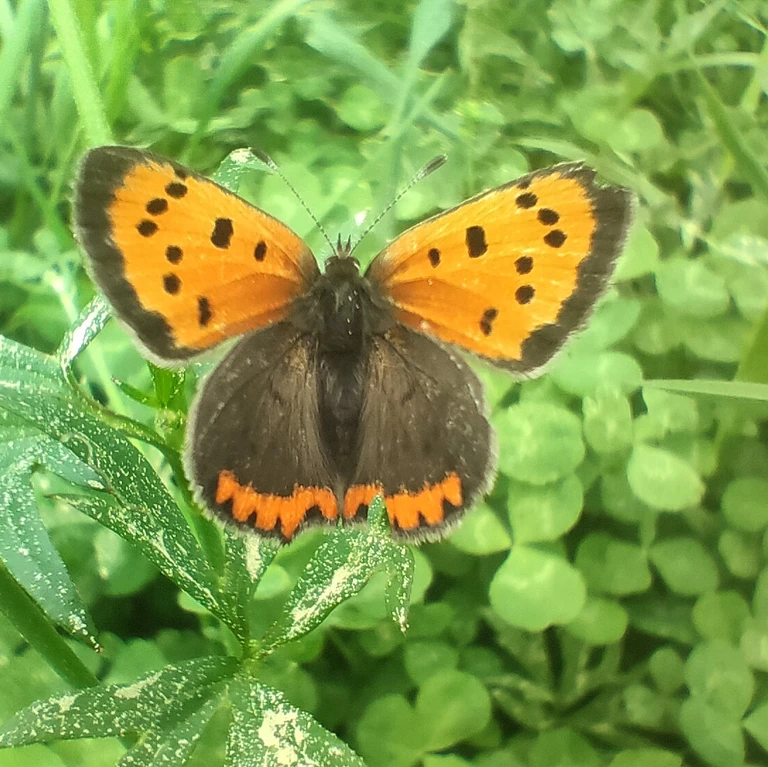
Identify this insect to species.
Lycaena phlaeas
